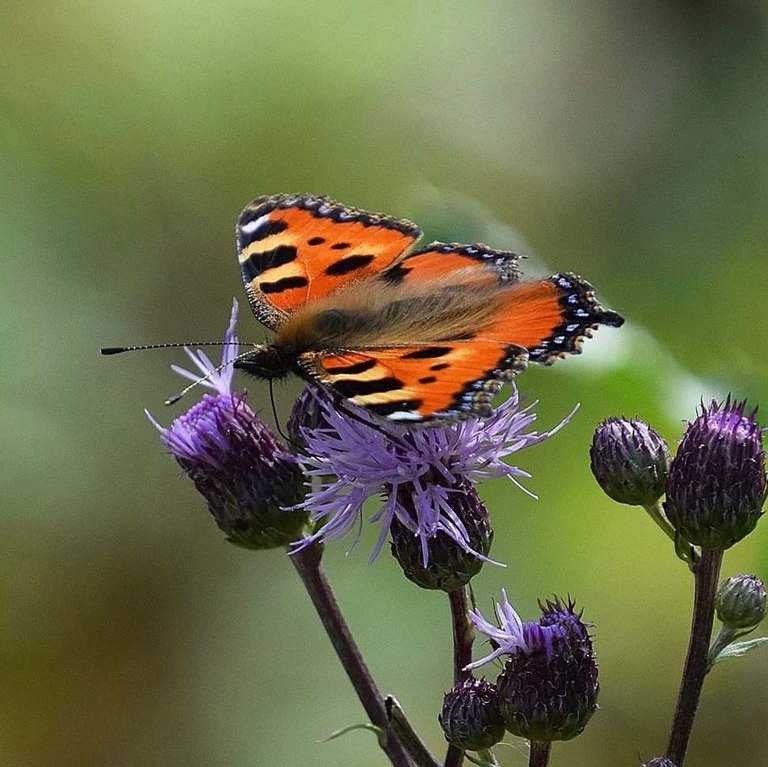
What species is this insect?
Aglais urticae
